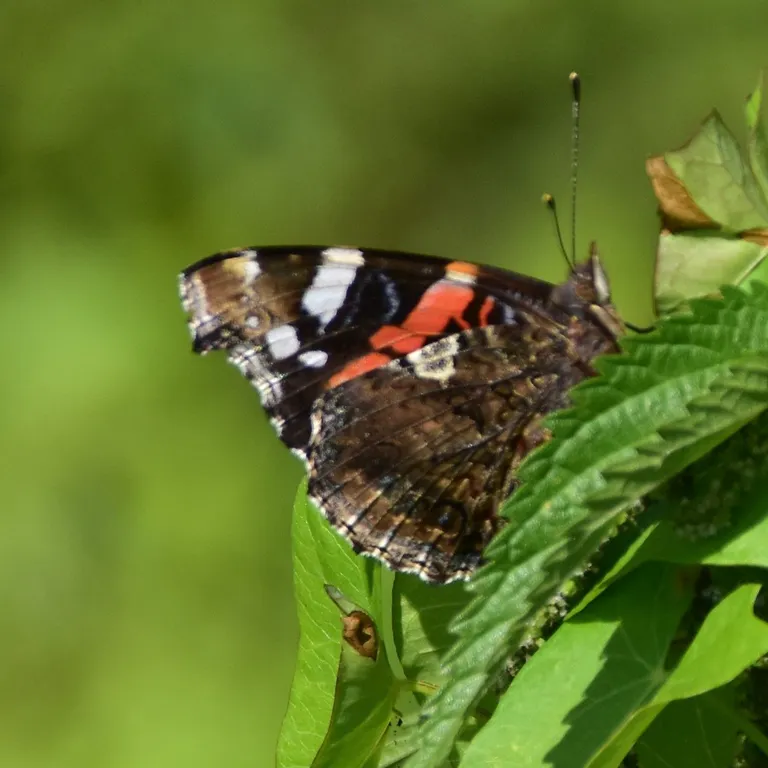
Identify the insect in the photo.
Vanessa atalanta
